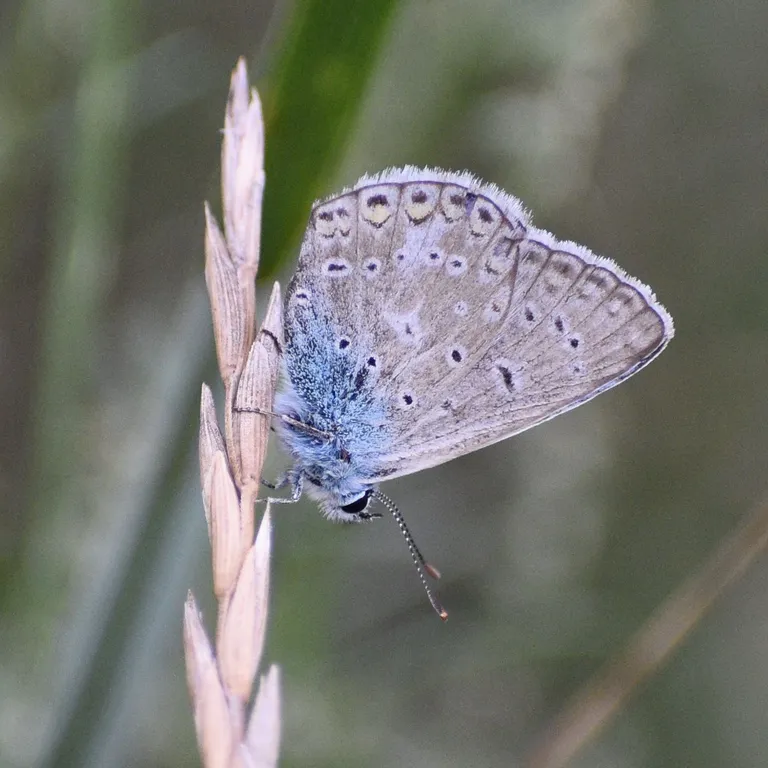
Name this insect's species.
Polyommatus icarus
